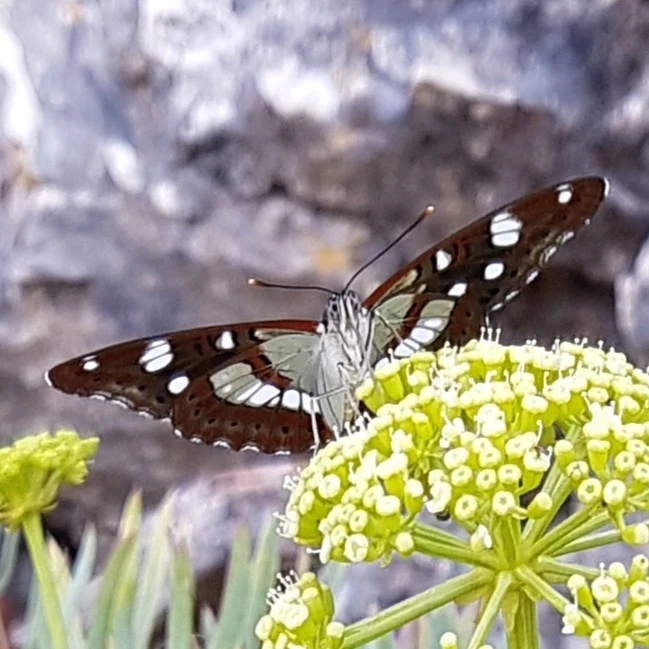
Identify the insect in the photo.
Limenitis reducta
